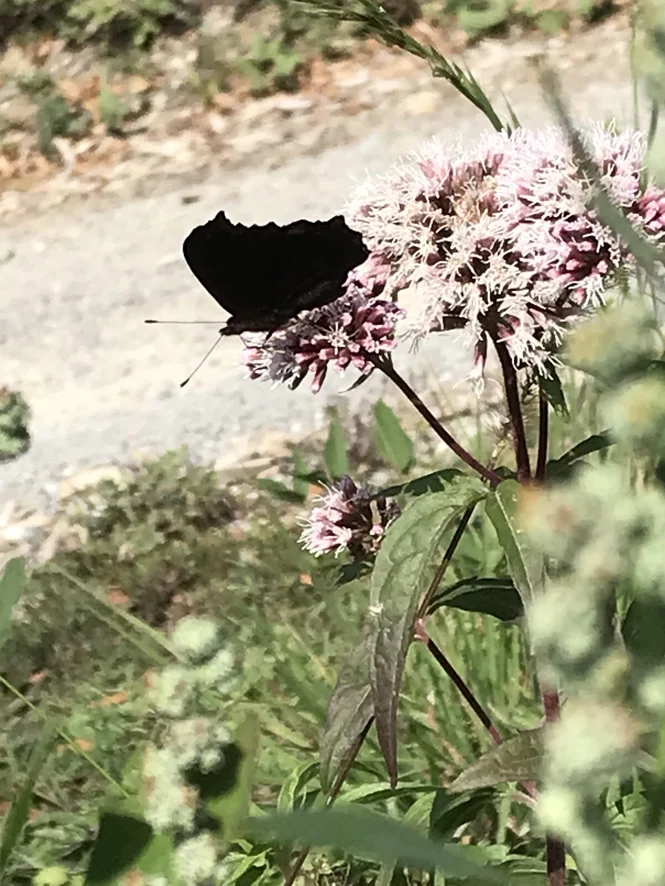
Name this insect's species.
Aglais io
